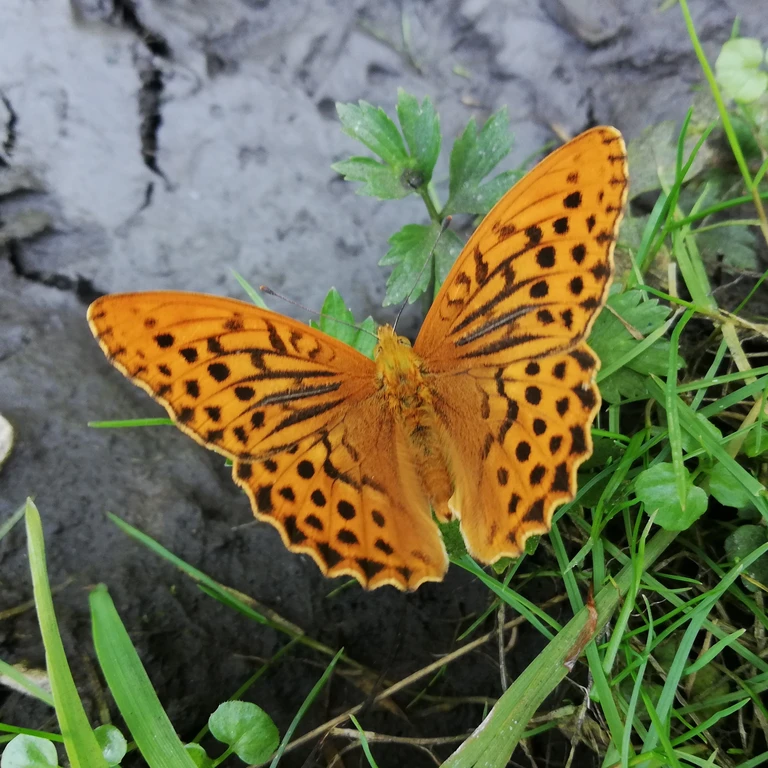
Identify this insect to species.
Argynnis paphia
